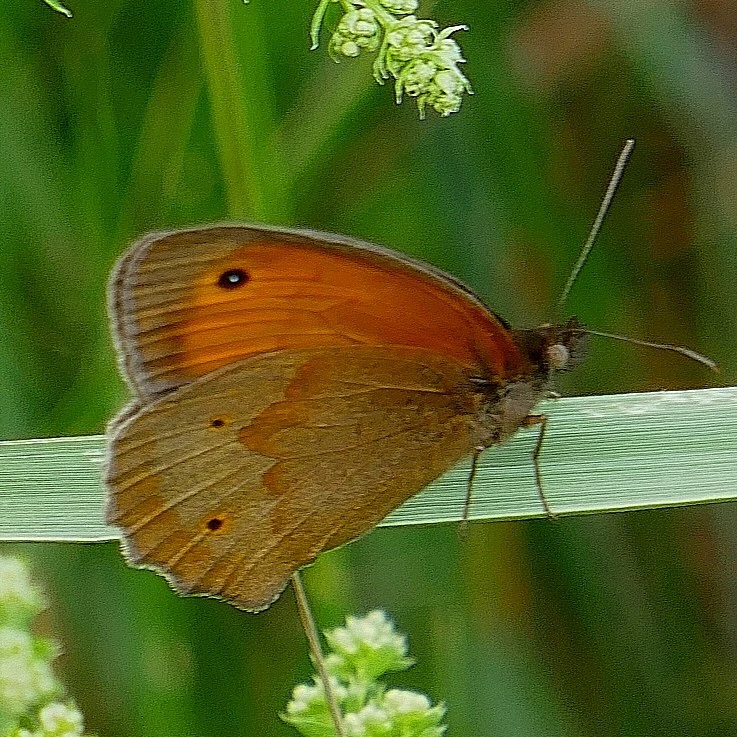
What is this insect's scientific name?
Maniola jurtina
